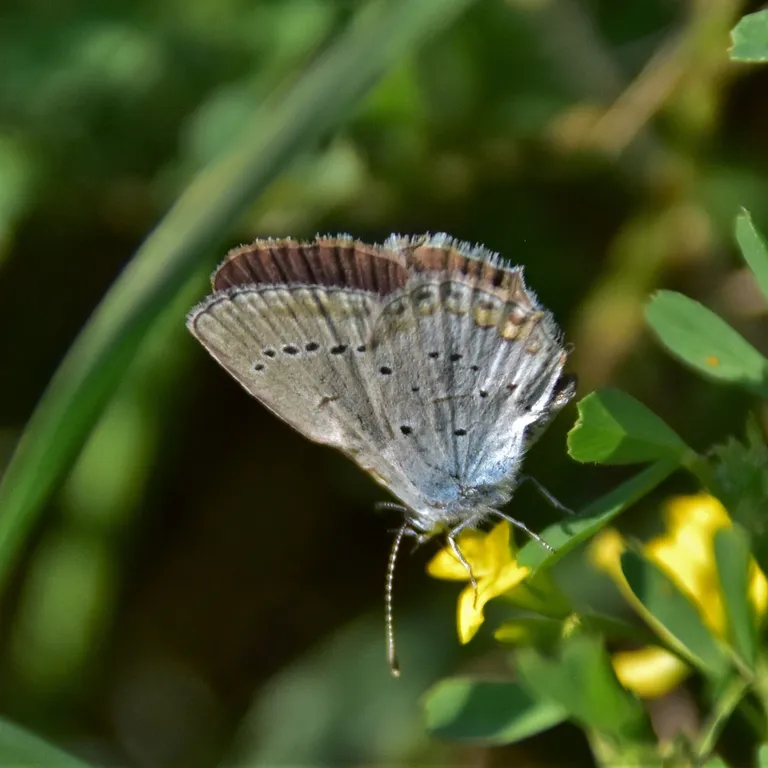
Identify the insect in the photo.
Cupido argiades (also Elkalyce argiades)
